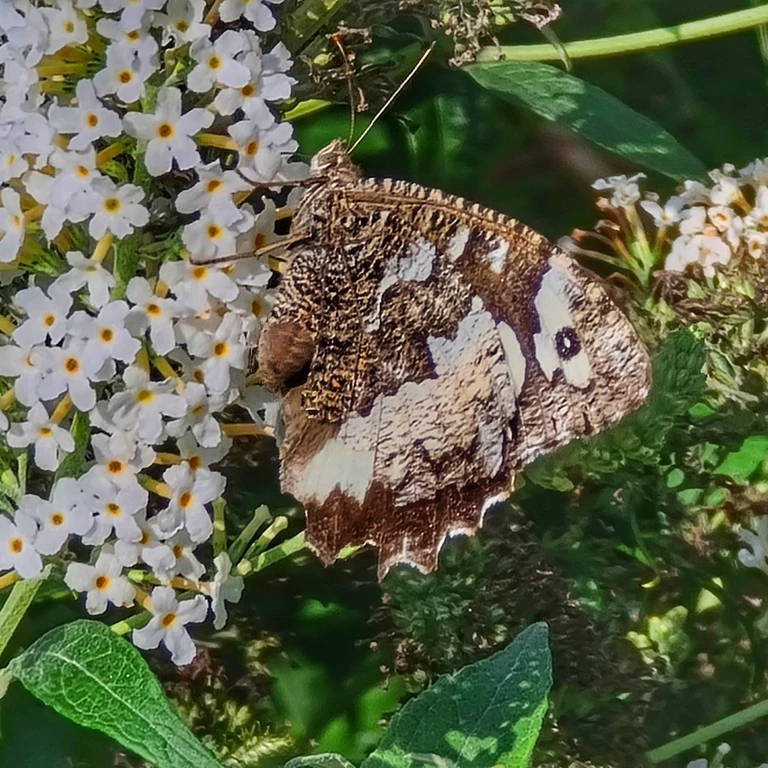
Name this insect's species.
Brintesia circe
